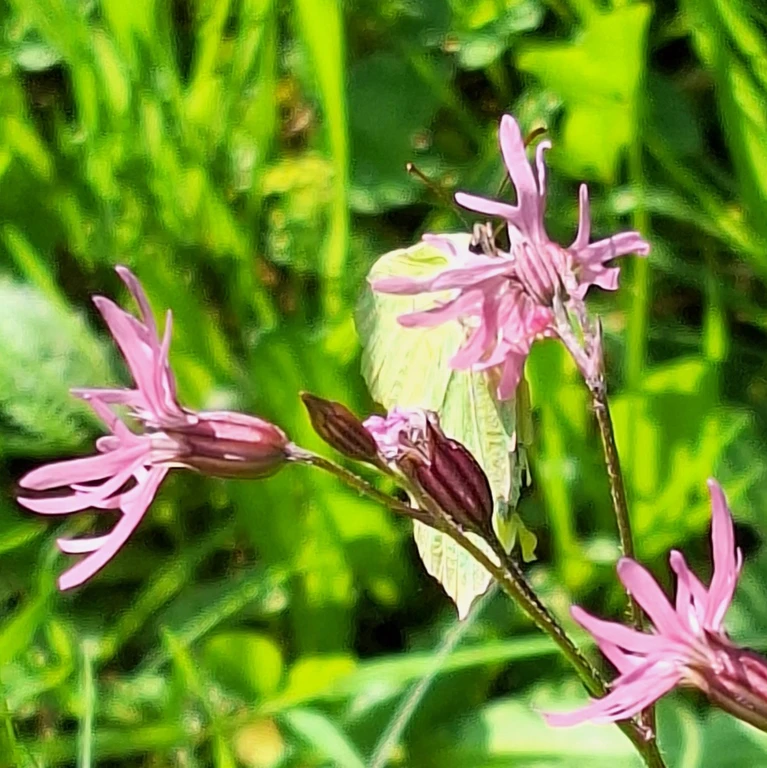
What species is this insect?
Gonepteryx rhamni
